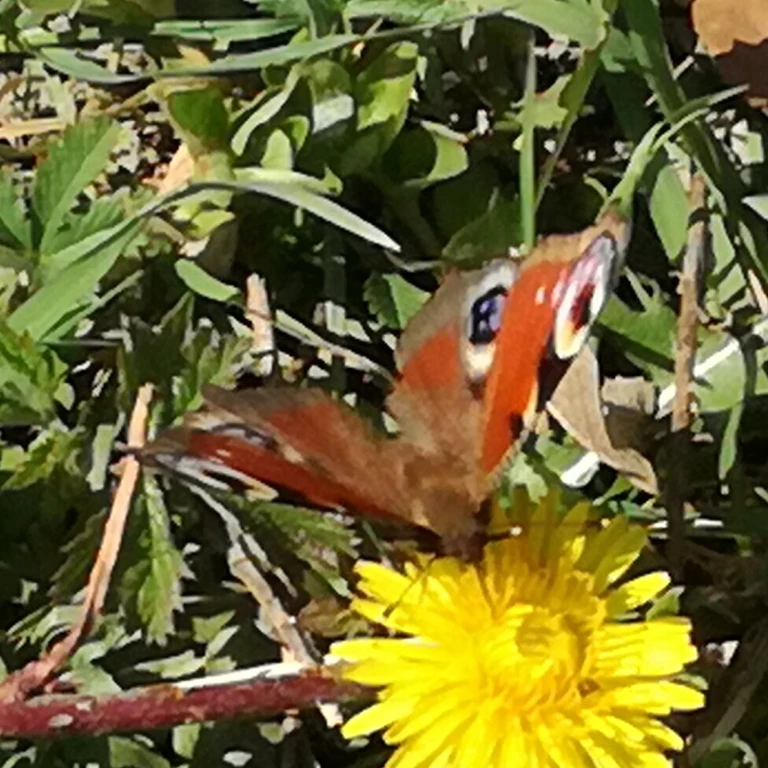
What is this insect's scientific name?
Aglais io
